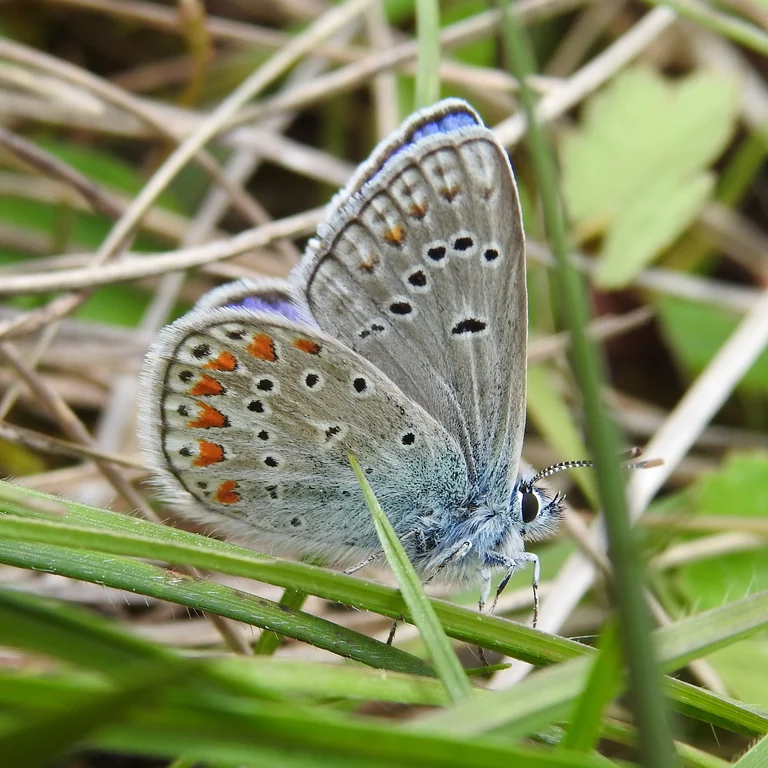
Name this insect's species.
Polyommatus thersites
